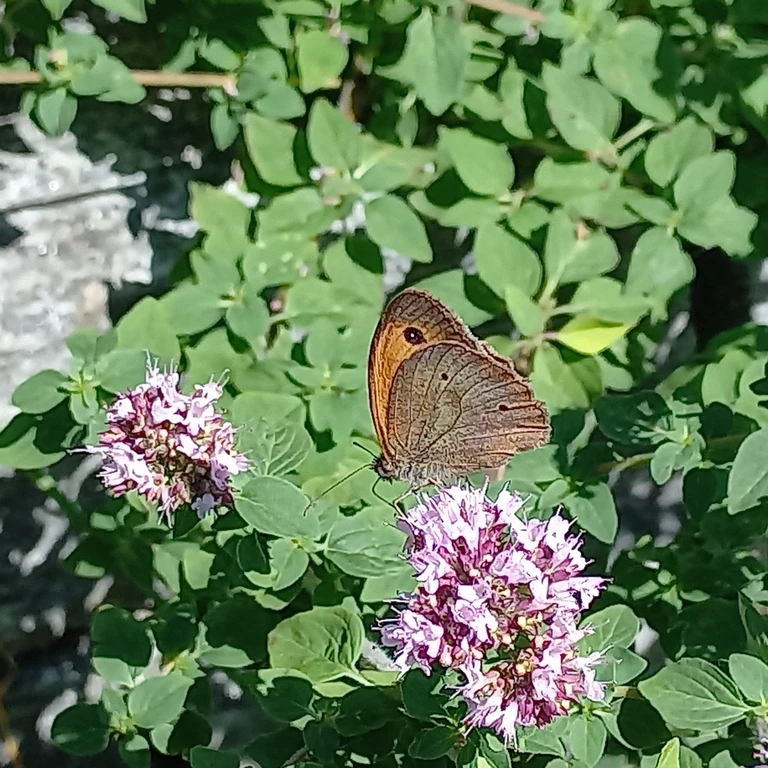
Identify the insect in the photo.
Maniola jurtina
